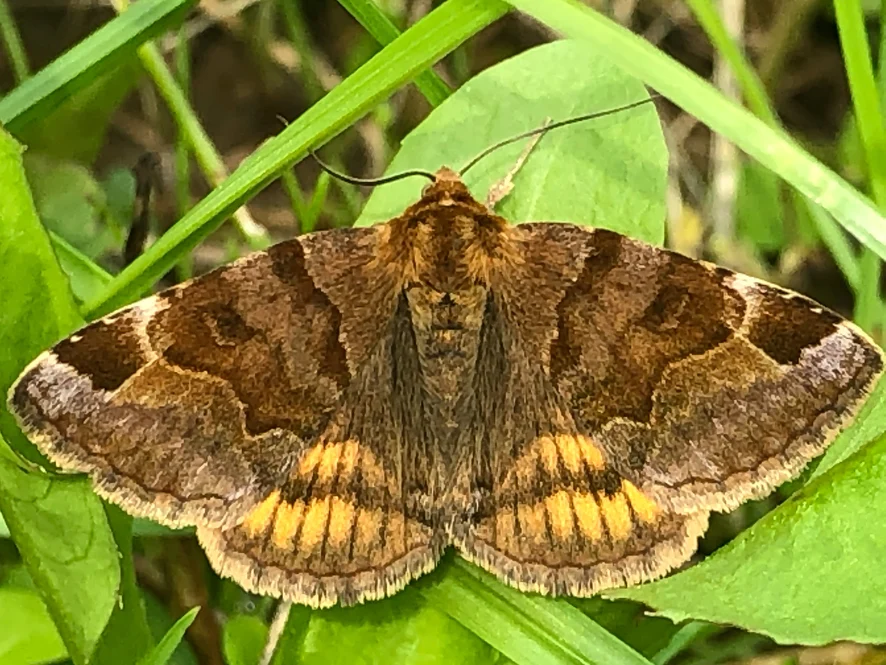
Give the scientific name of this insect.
Euclidia glyphica
